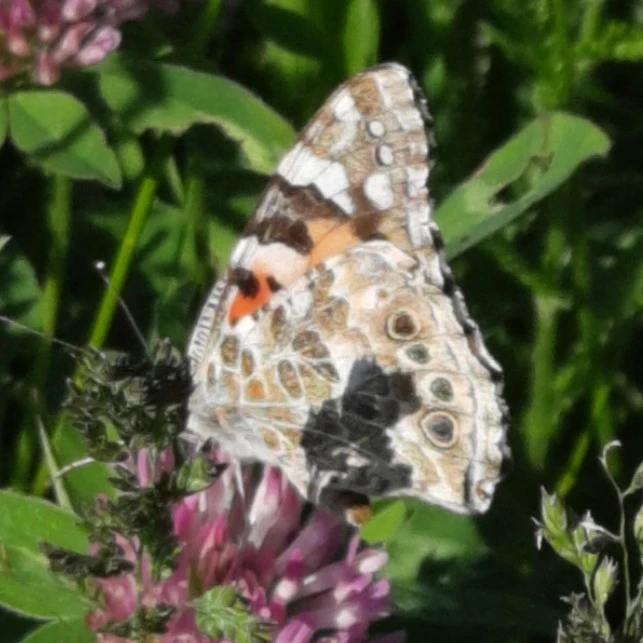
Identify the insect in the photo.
Vanessa cardui
